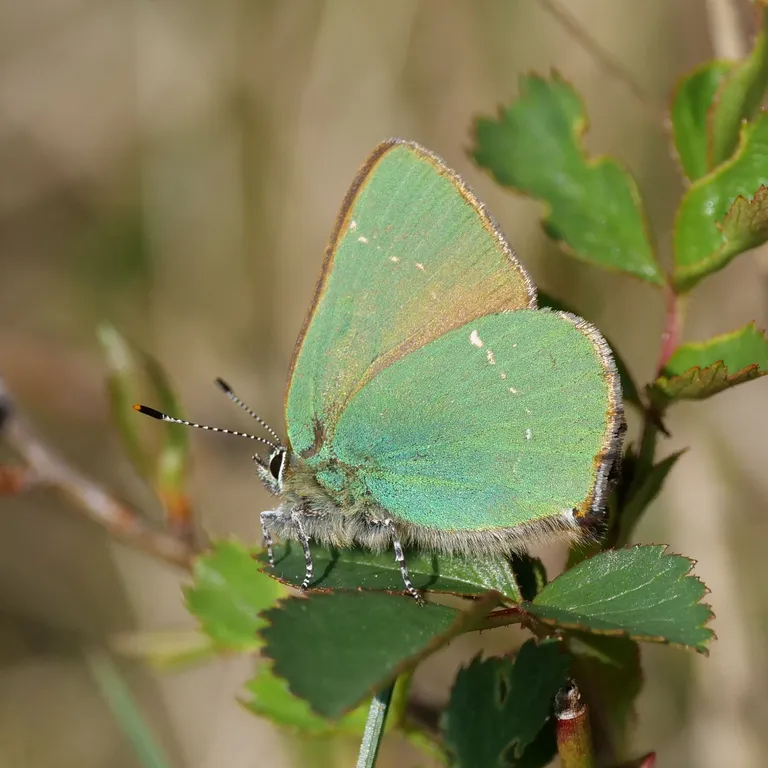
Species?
Callophrys rubi
